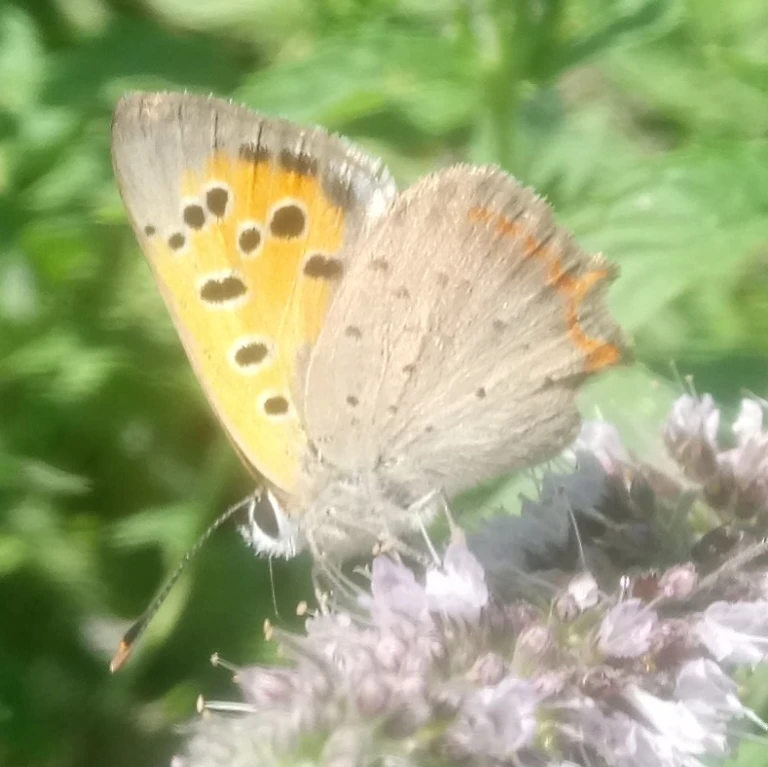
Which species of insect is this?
Lycaena phlaeas
